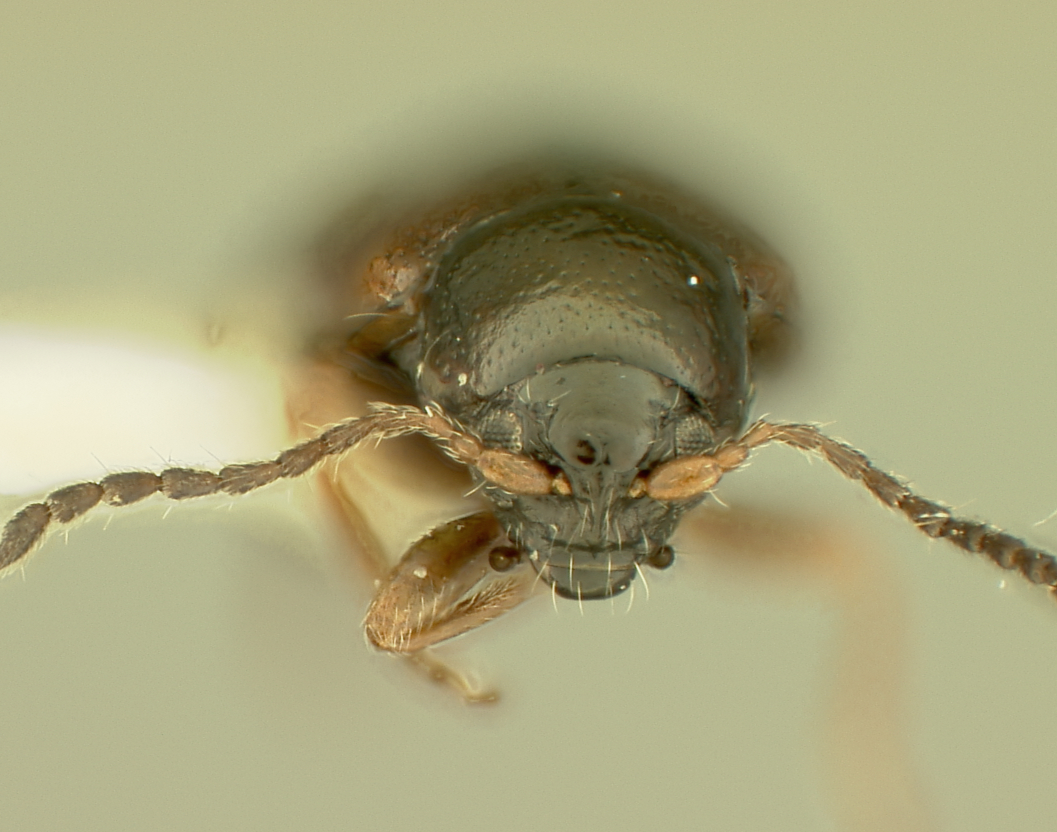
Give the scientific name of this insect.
Longitarsus nigrocephalus
